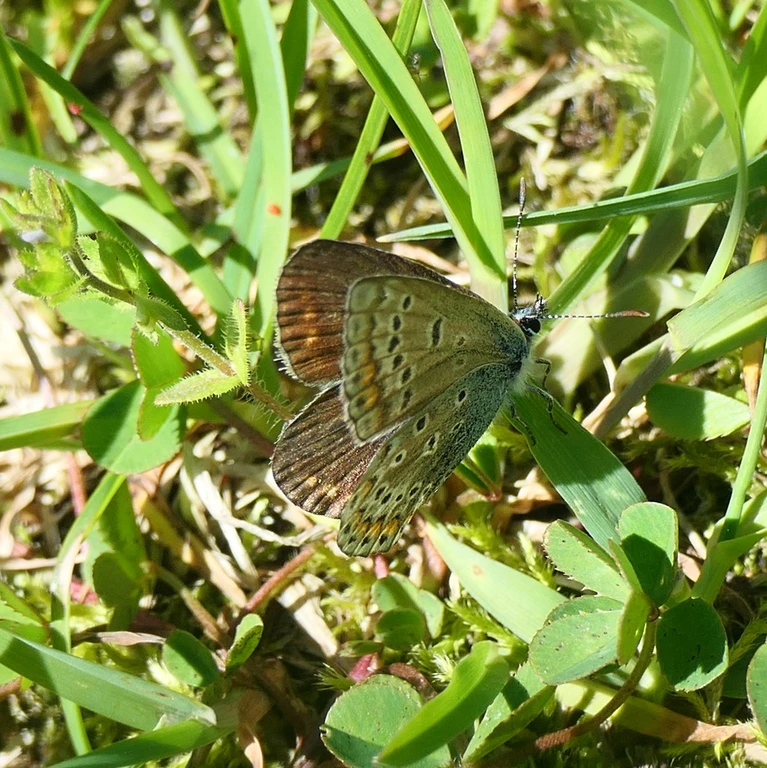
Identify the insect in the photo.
Polyommatus icarus
